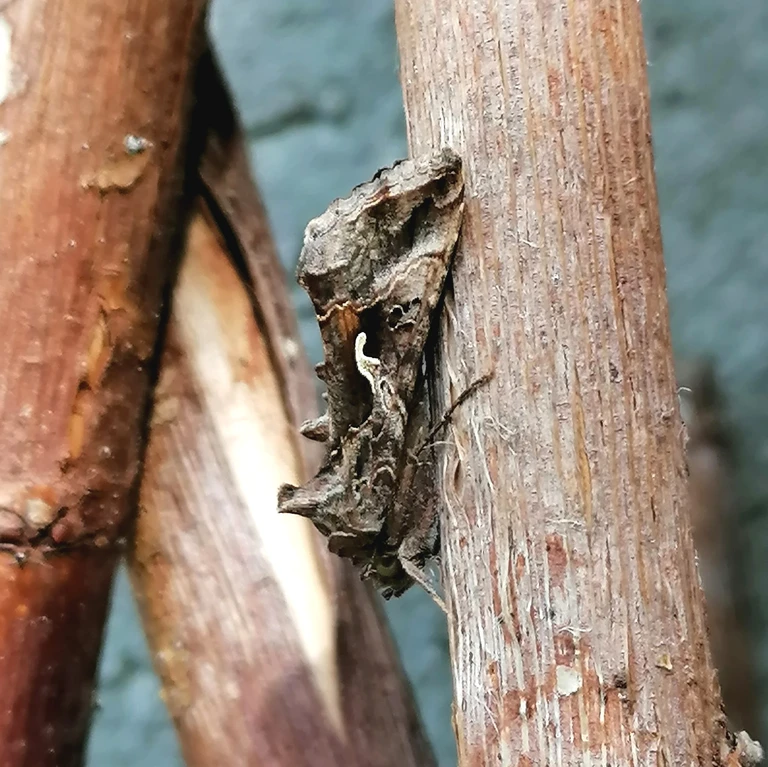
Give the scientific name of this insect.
Autographa gamma
